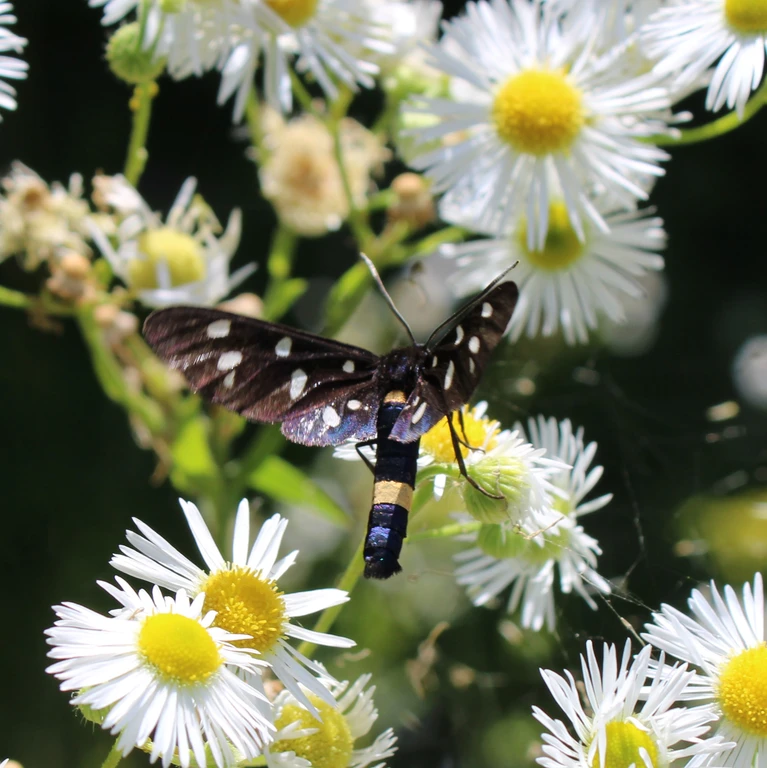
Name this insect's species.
Amata phegea
